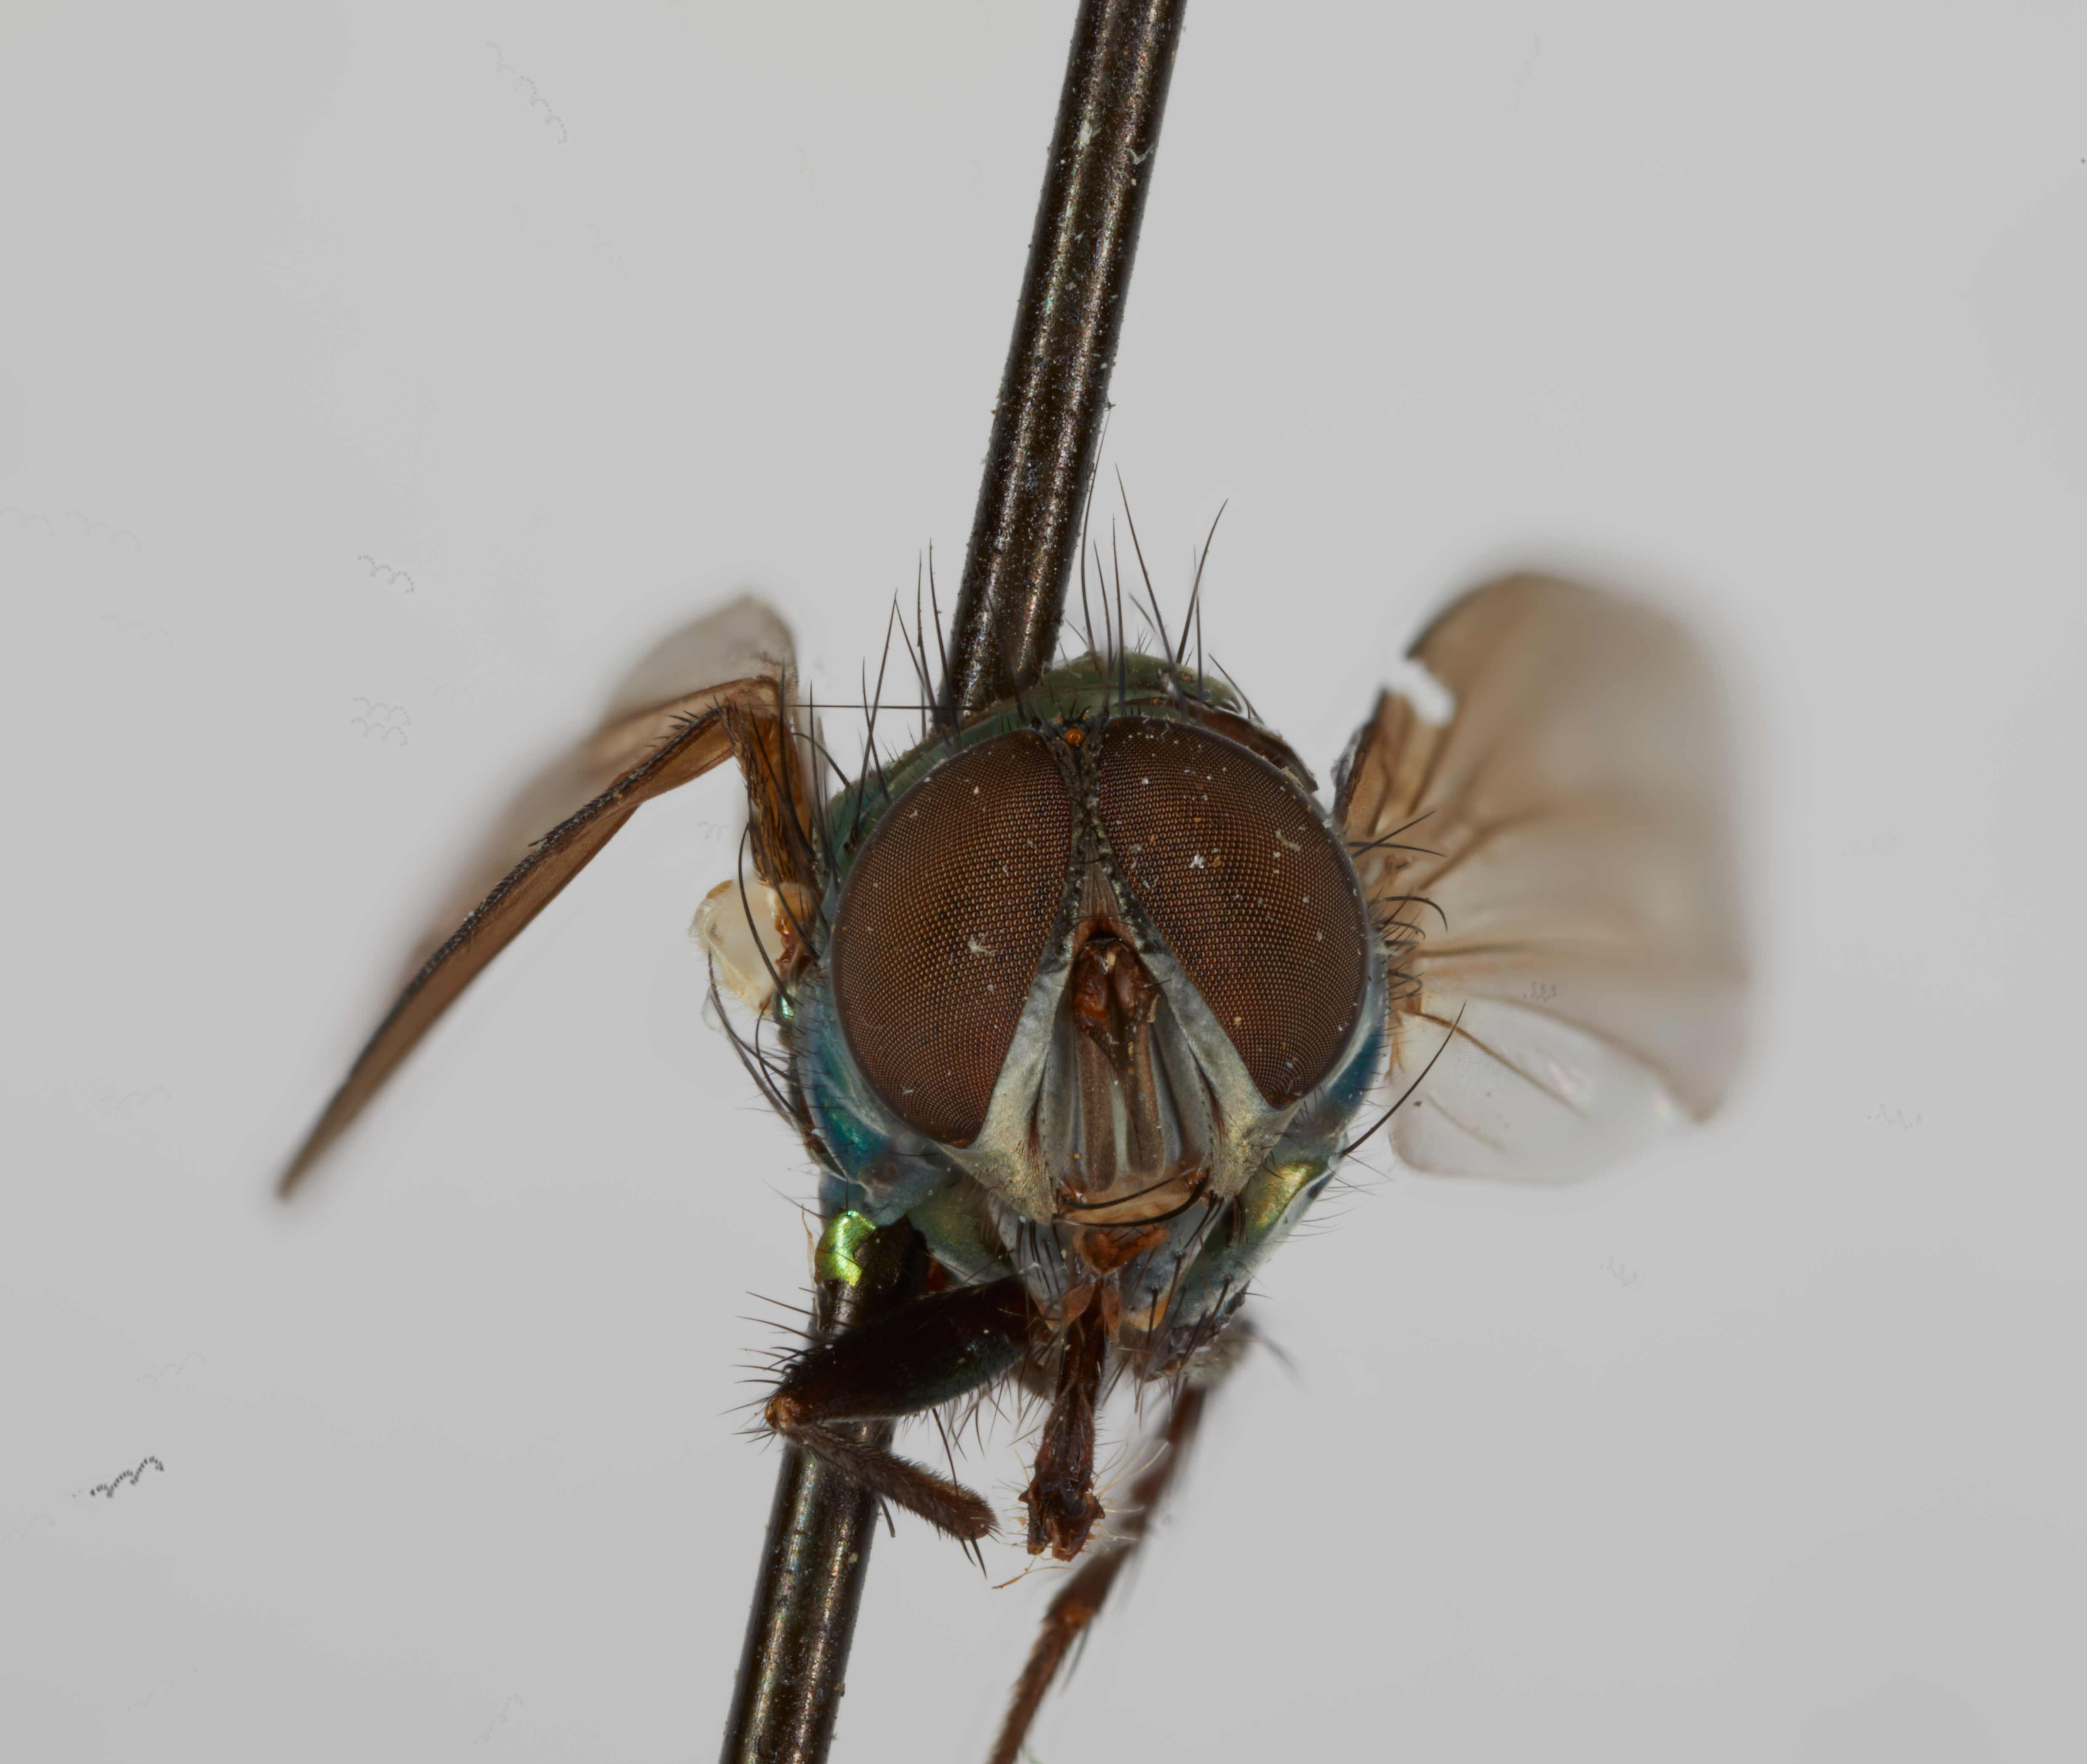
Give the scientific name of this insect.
Dyscritomyia similis
